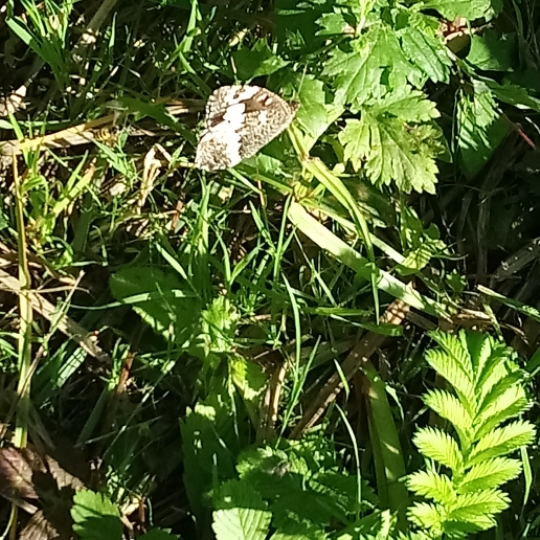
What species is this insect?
Brintesia circe
